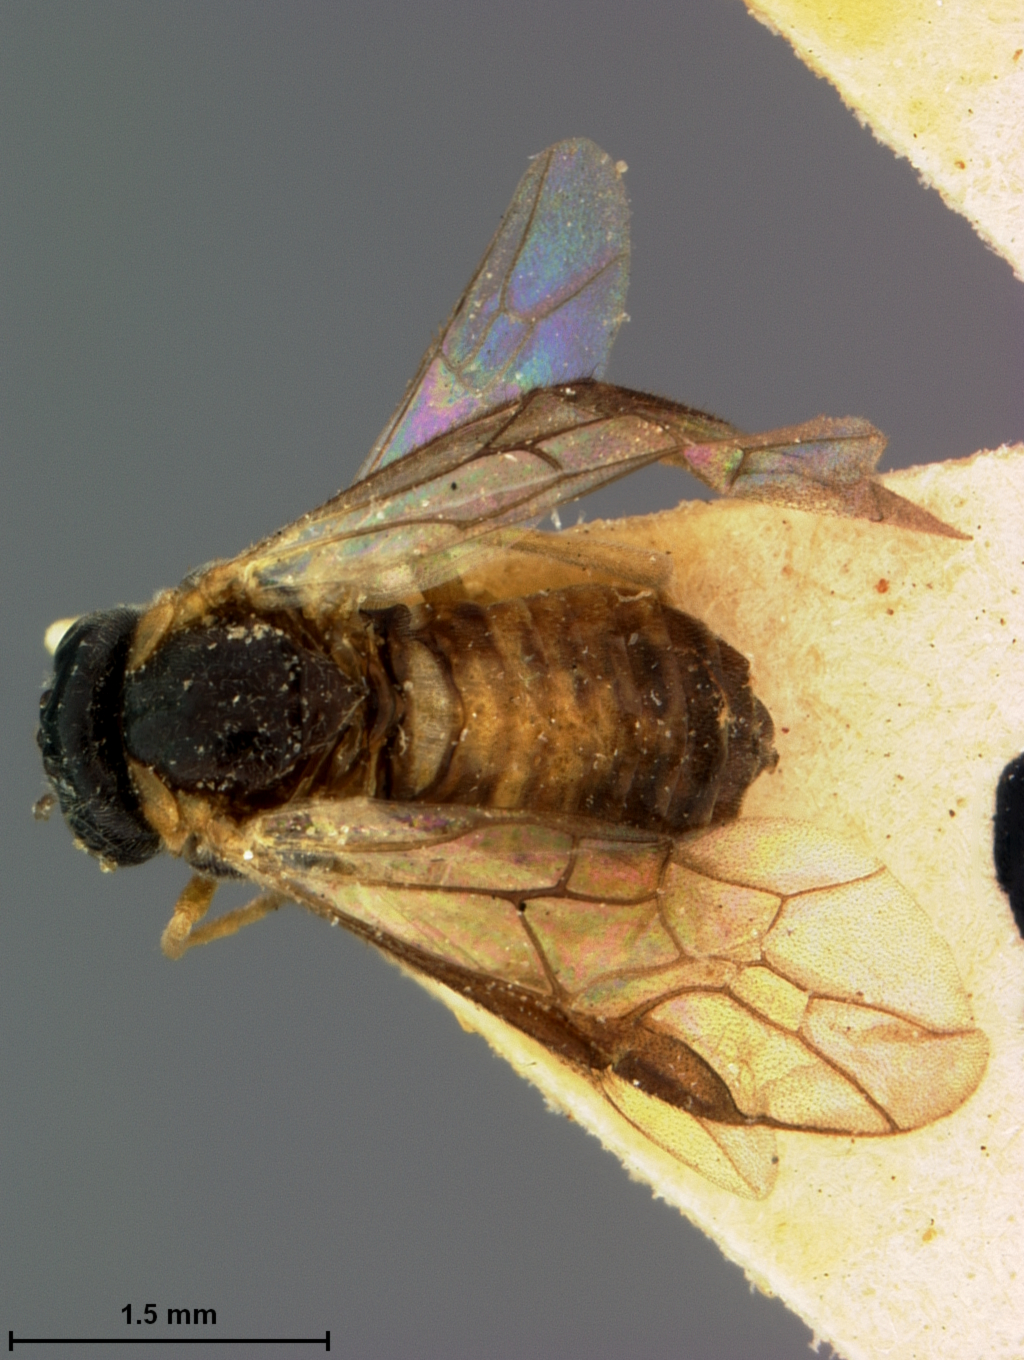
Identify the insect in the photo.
Acordulecera flavipes
